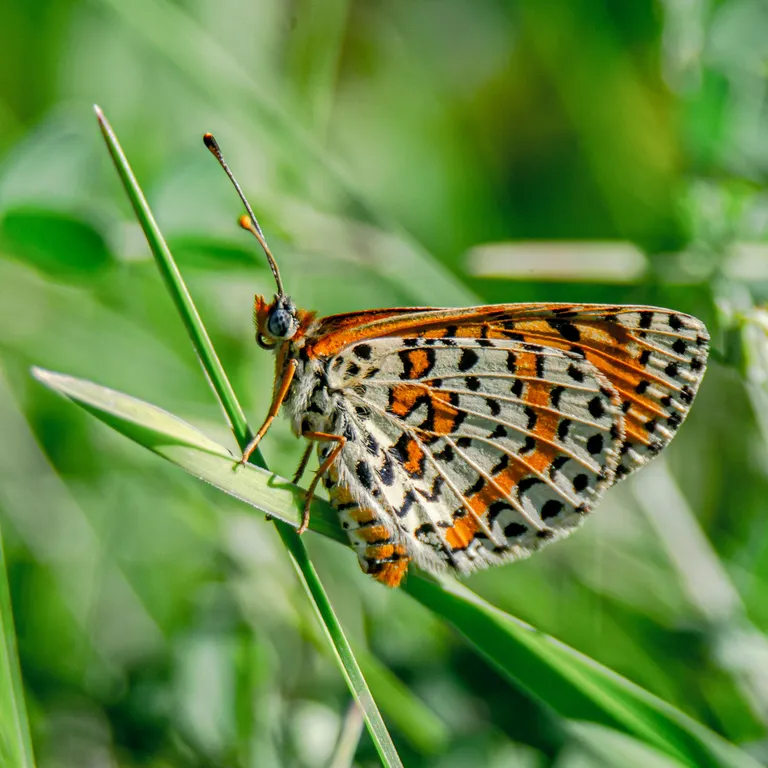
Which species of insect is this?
Melitaea didyma
